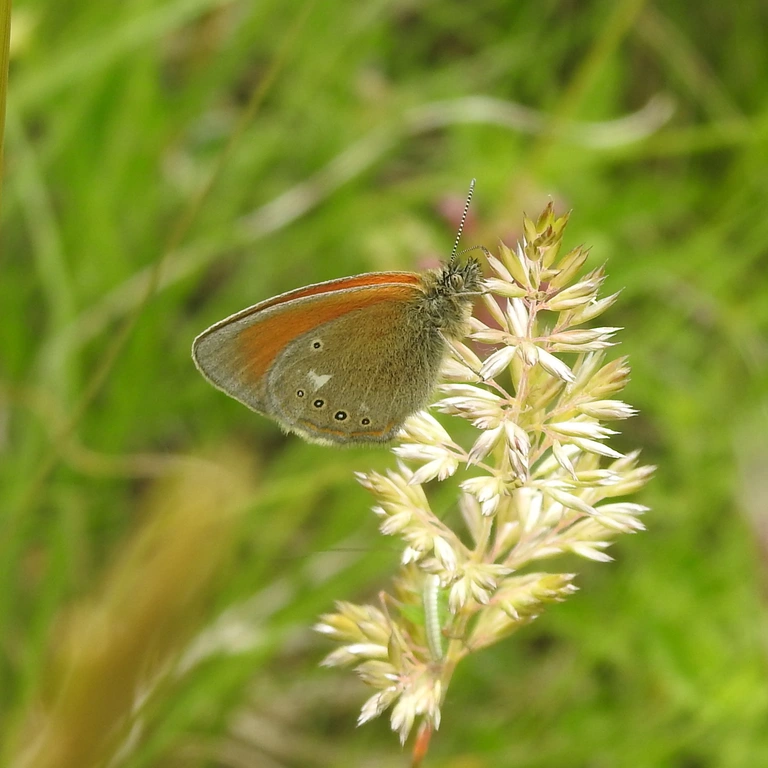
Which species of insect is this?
Coenonympha glycerion (also Coenonympha iphis)
